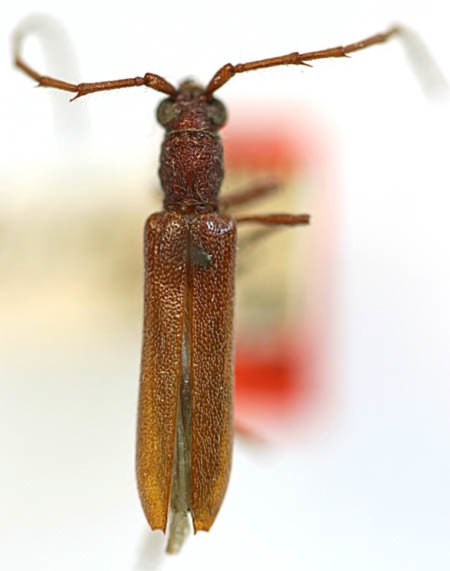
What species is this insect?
Aneflomorpha testacea (also Aneflomorpha parowana)
